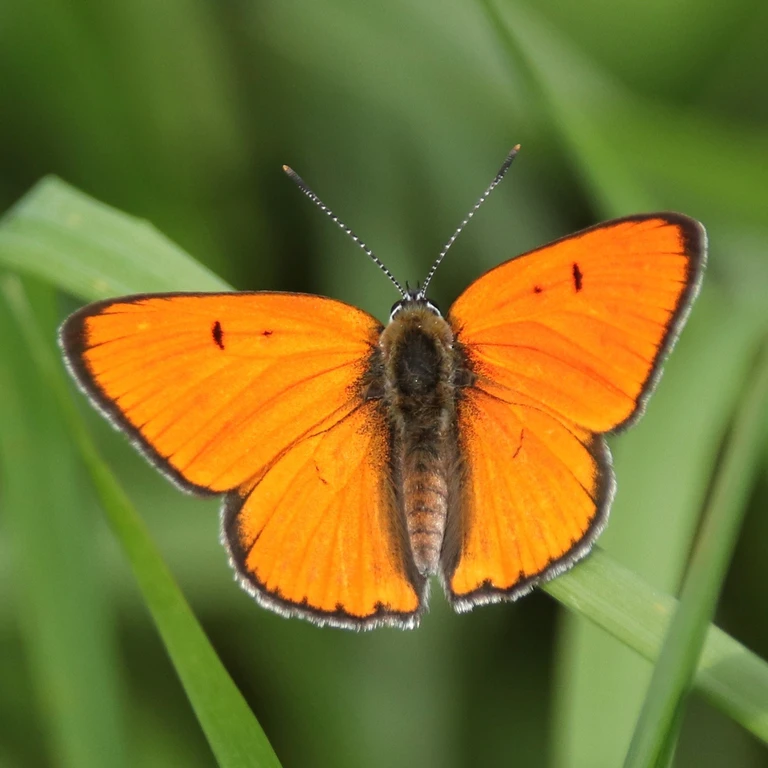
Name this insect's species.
Lycaena dispar
